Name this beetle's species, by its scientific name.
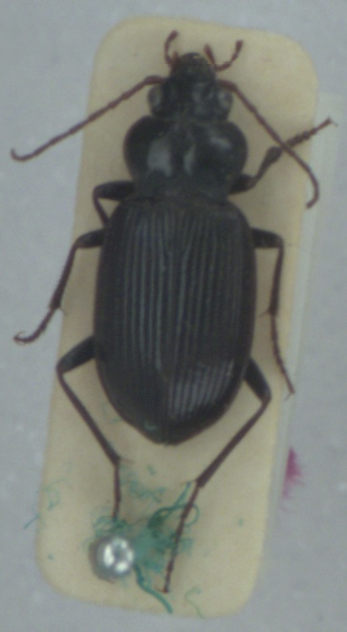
Nebria brevicollis
